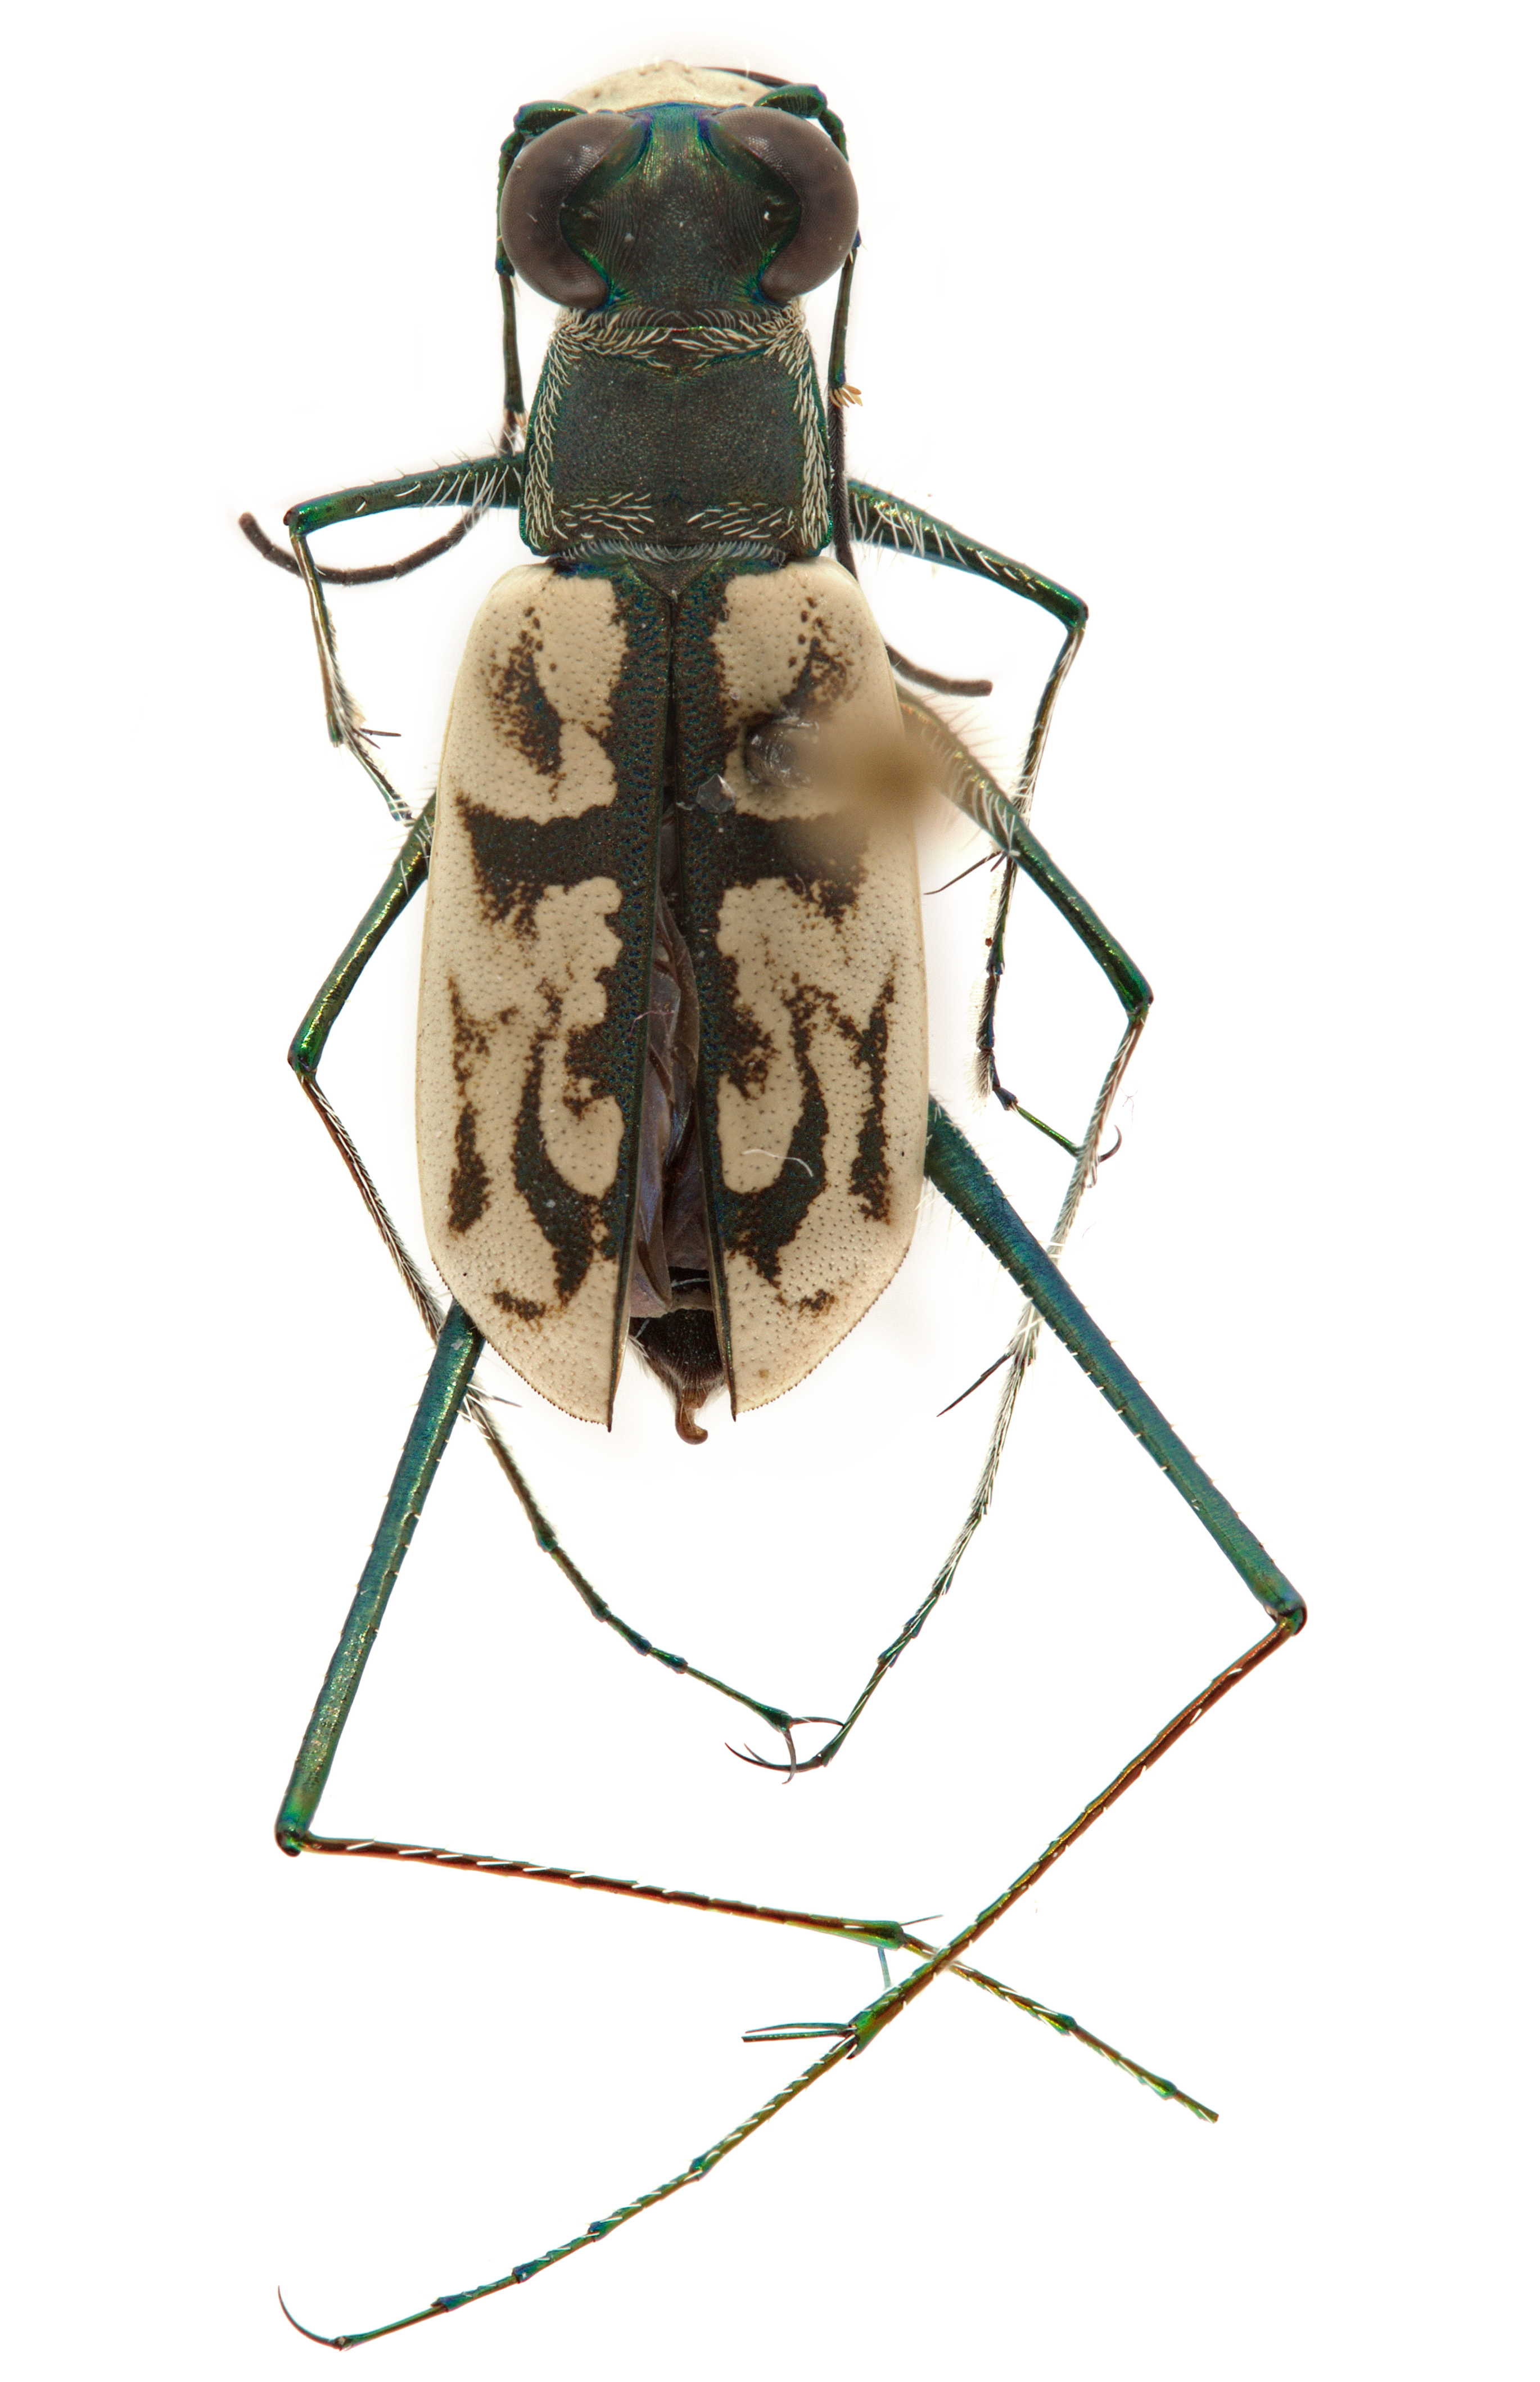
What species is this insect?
Opilidia graphiptera
